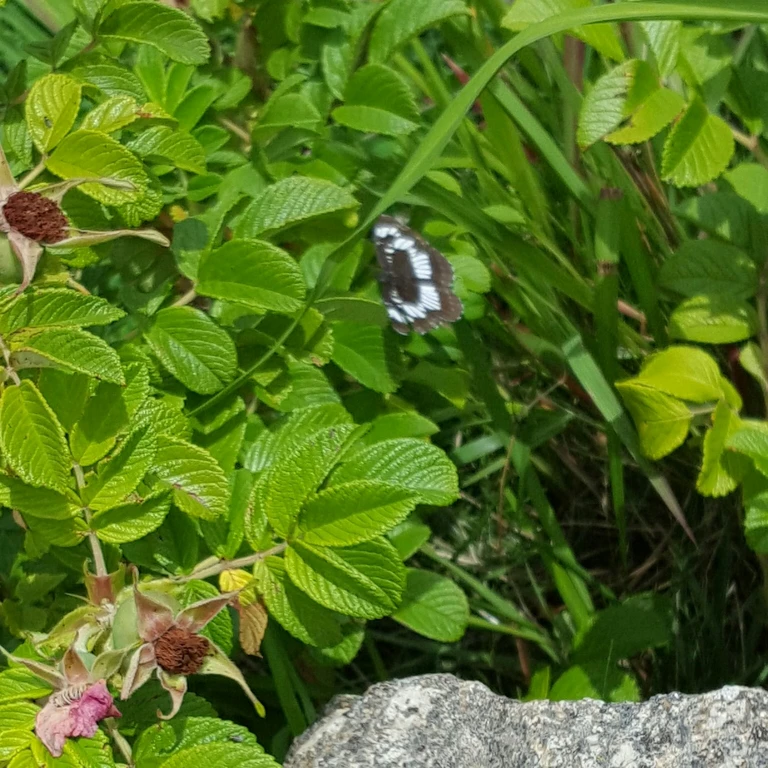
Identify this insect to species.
Neptis rivularis
